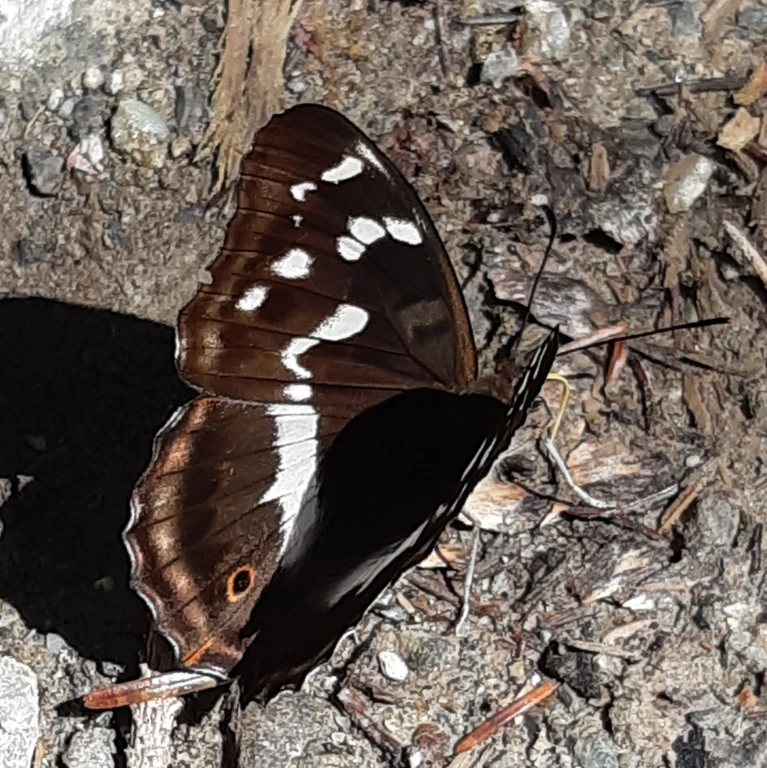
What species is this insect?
Apatura iris
